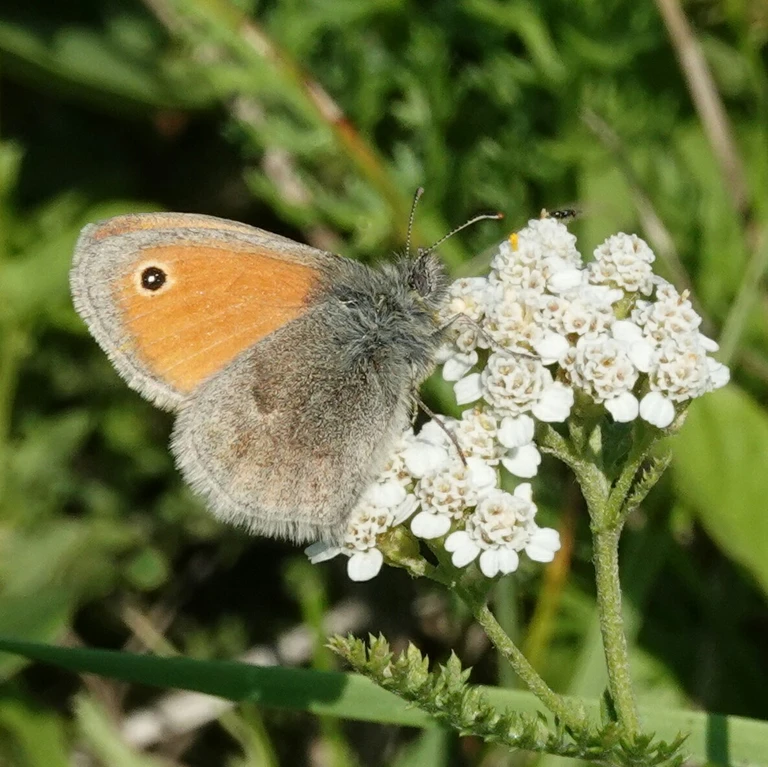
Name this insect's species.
Coenonympha pamphilus
